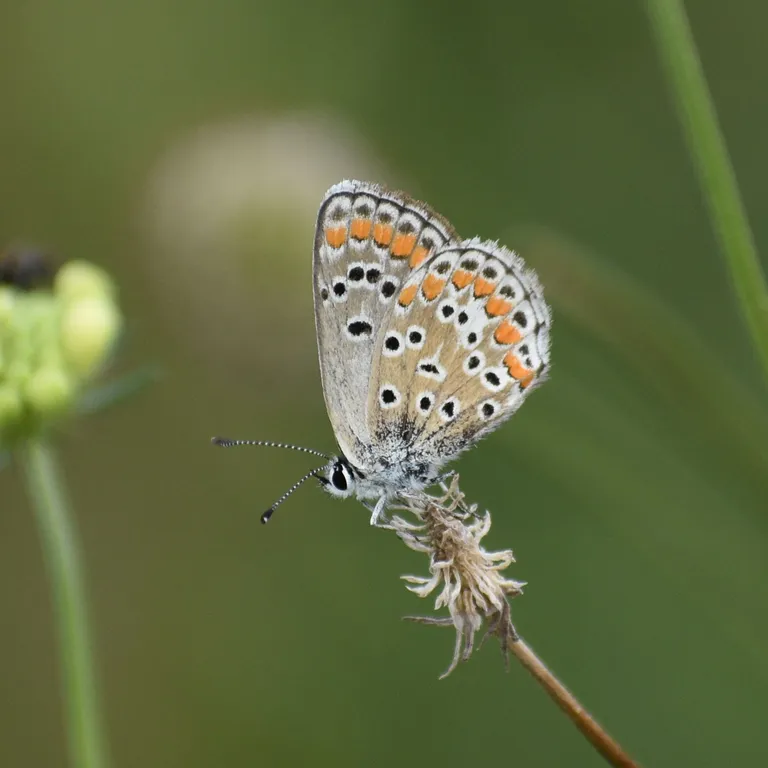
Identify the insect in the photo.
Aricia agestis/artaxerxes
